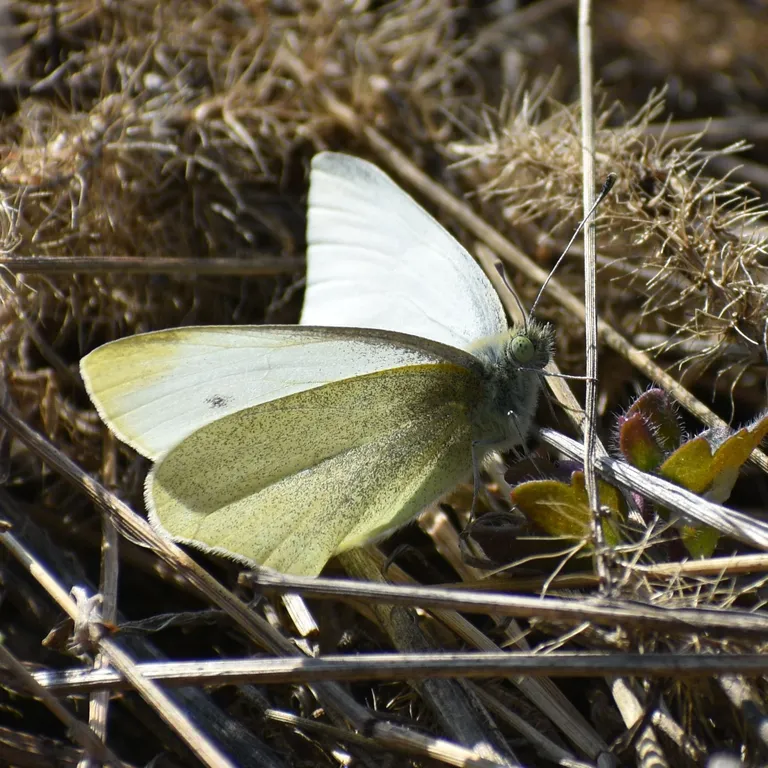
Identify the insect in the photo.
Pieris rapae
